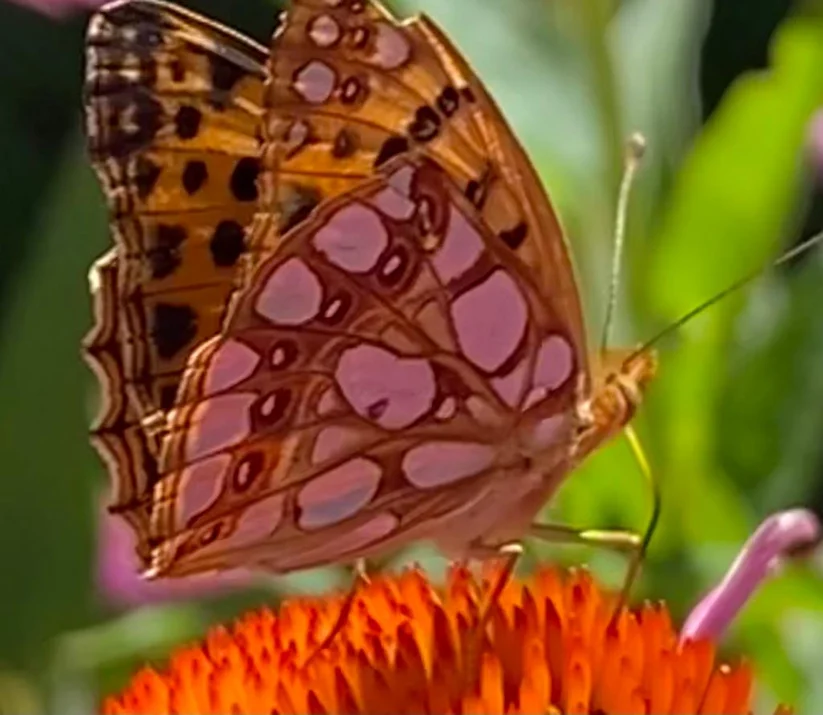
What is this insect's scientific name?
Issoria lathonia
